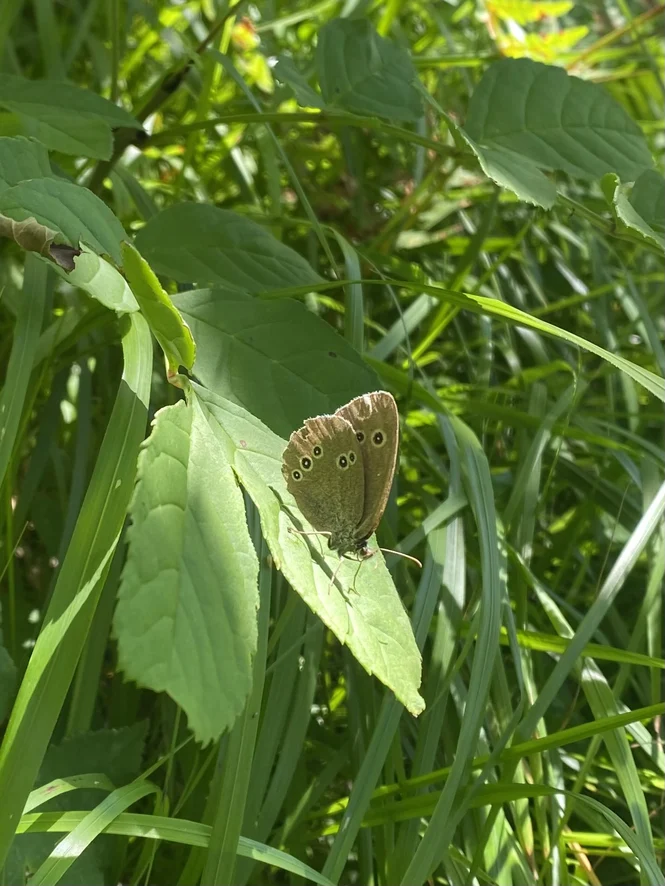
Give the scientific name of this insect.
Aphantopus hyperantus
